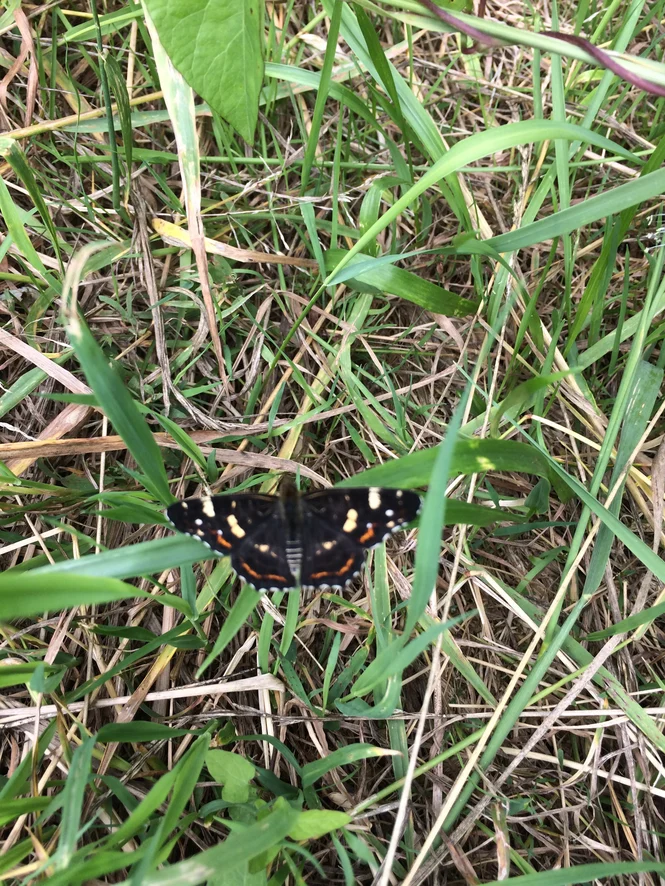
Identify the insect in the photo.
Araschnia levana
